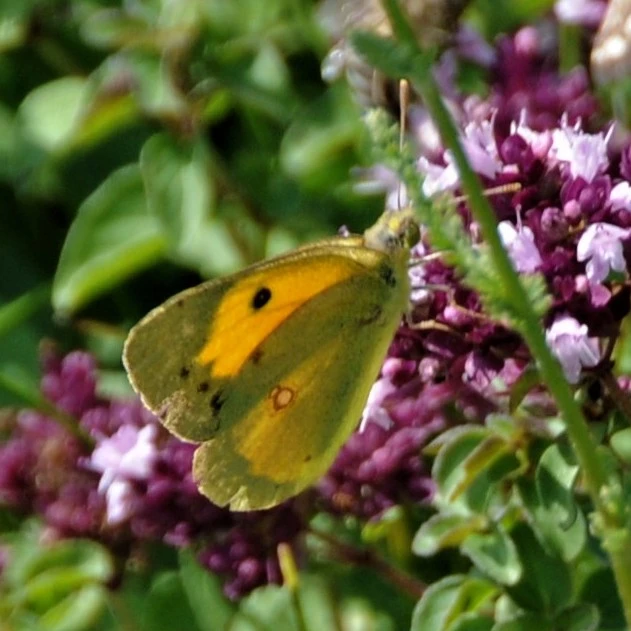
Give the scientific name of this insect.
Colias croceus
